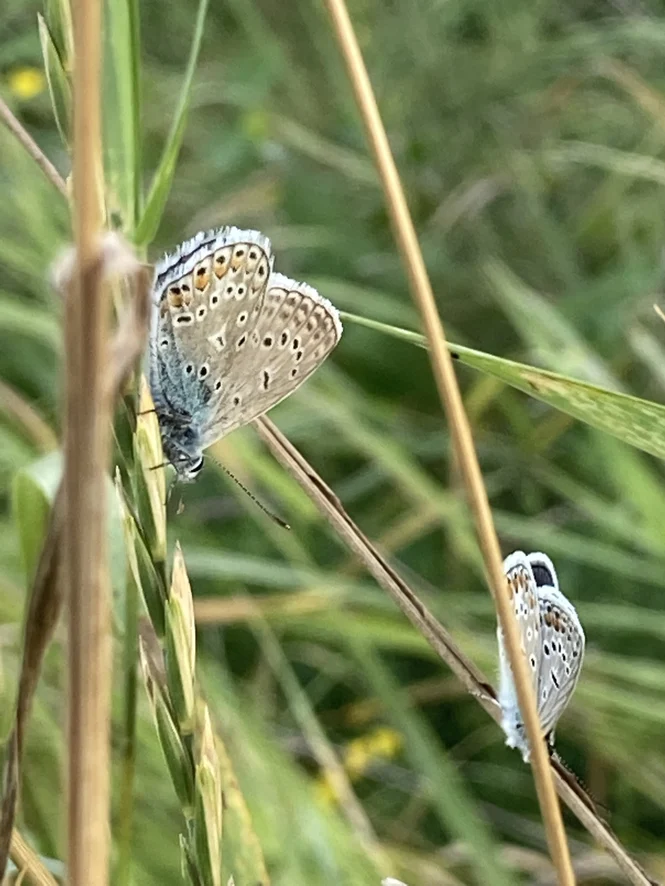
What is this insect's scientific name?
Polyommatus icarus
